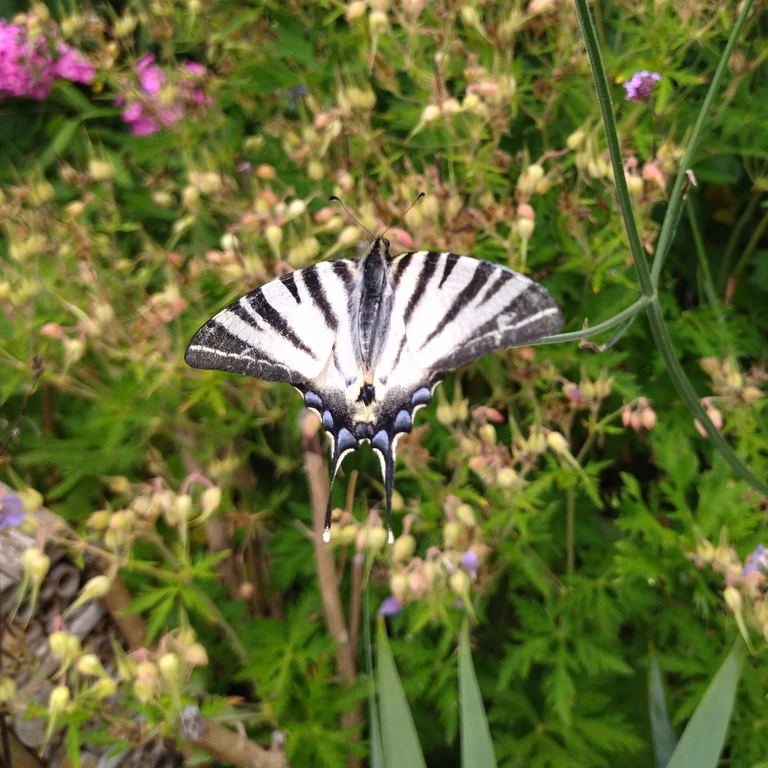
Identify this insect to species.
Iphiclides podalirius
